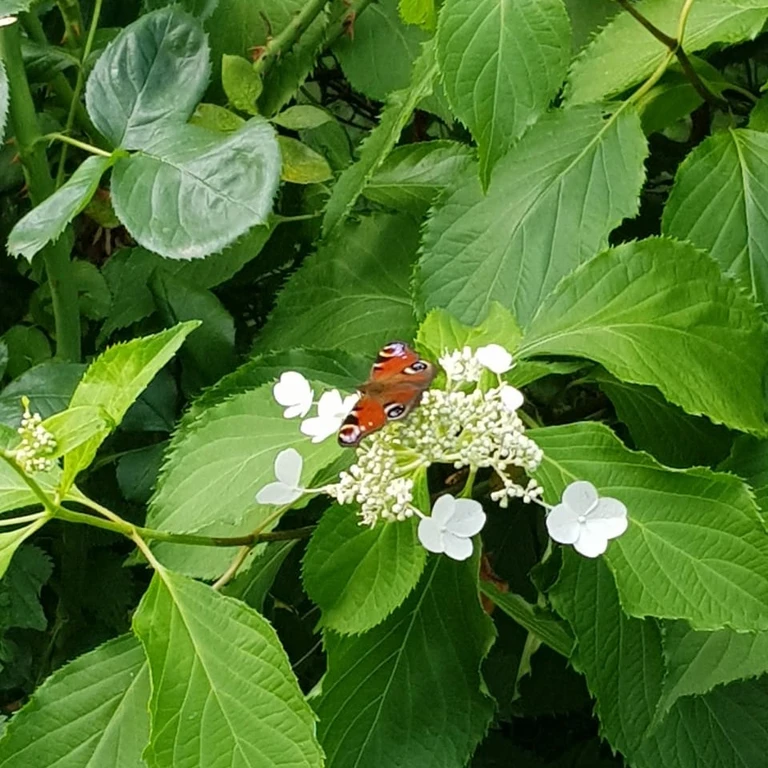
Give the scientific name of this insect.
Aglais io
